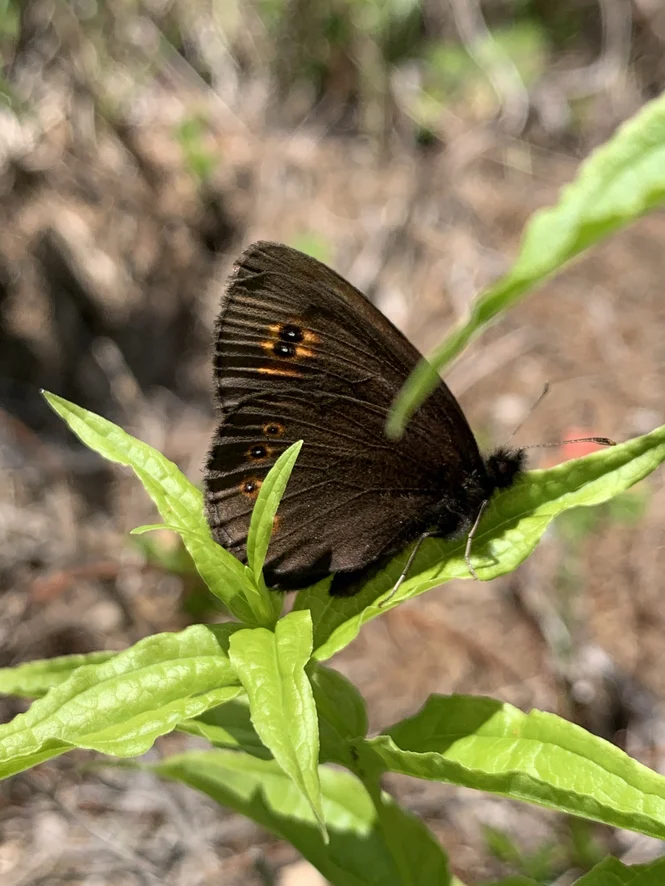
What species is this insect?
Erebia medusa
